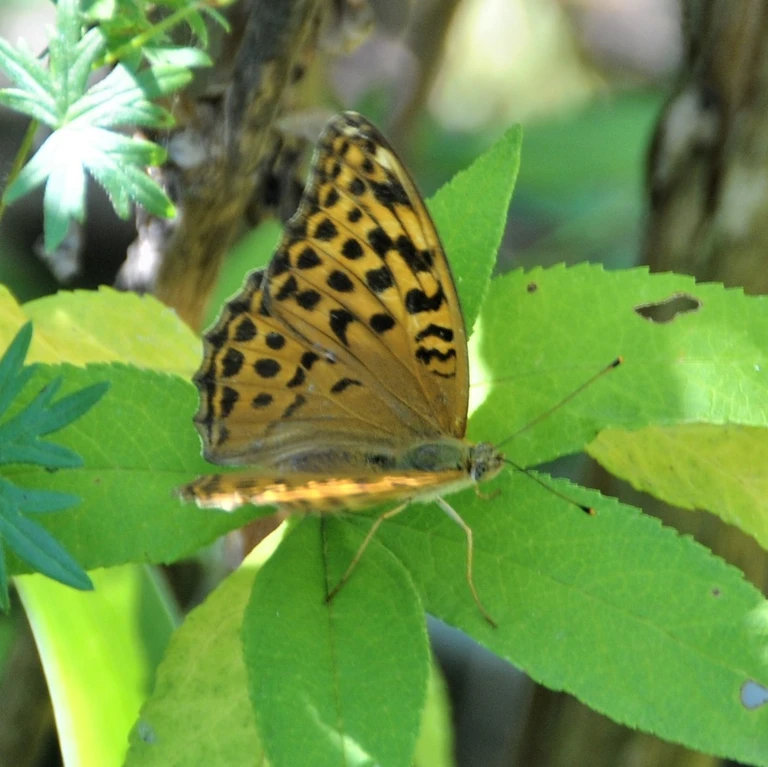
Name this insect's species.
Argynnis paphia
